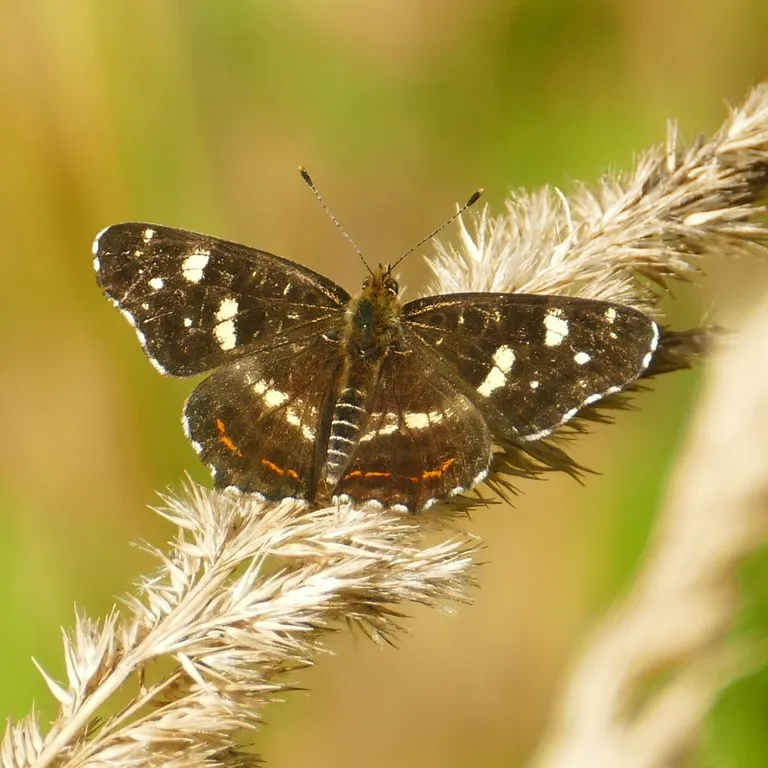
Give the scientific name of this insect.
Araschnia levana
